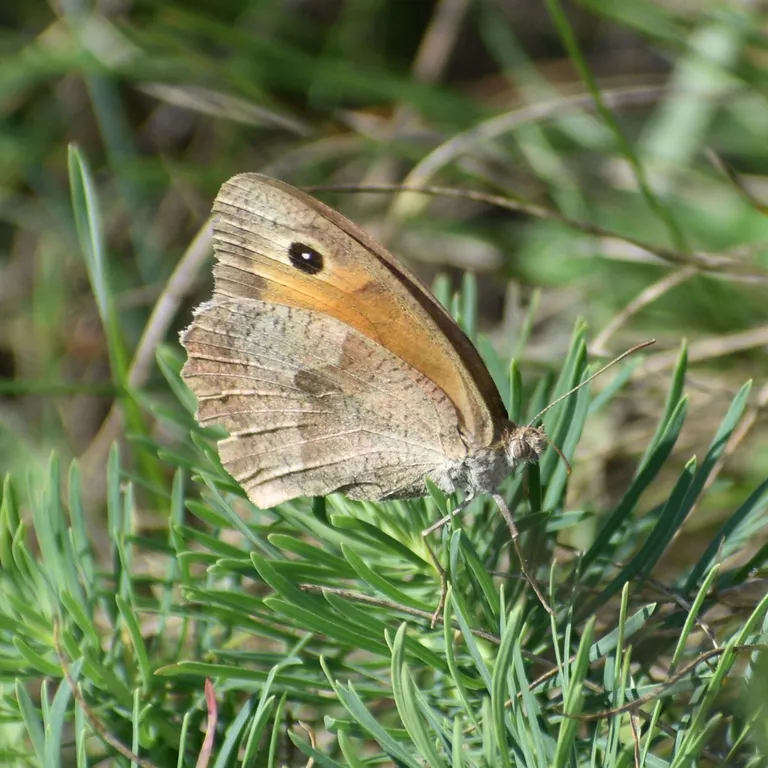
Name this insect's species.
Maniola jurtina
